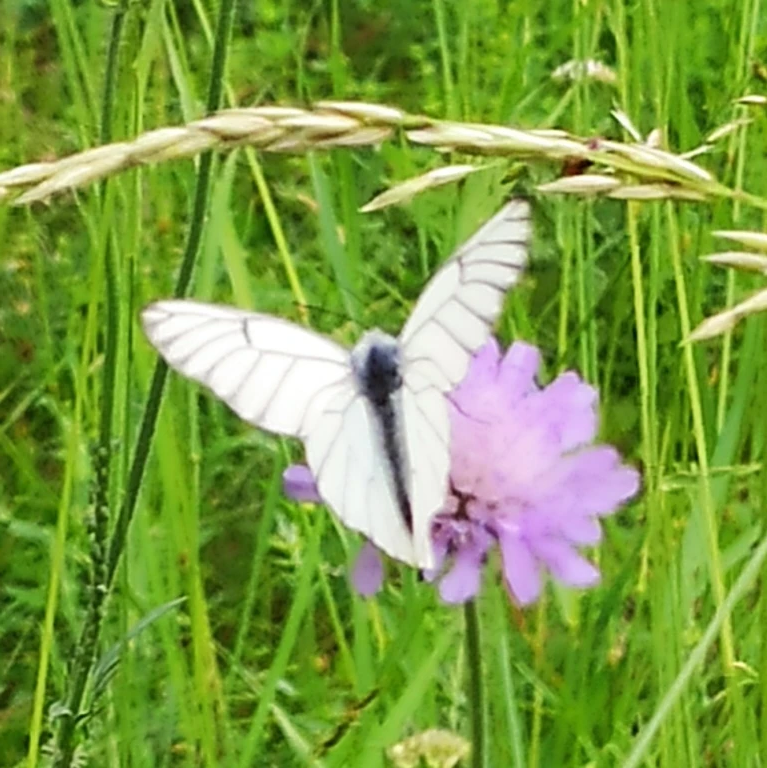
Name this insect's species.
Aporia crataegi
